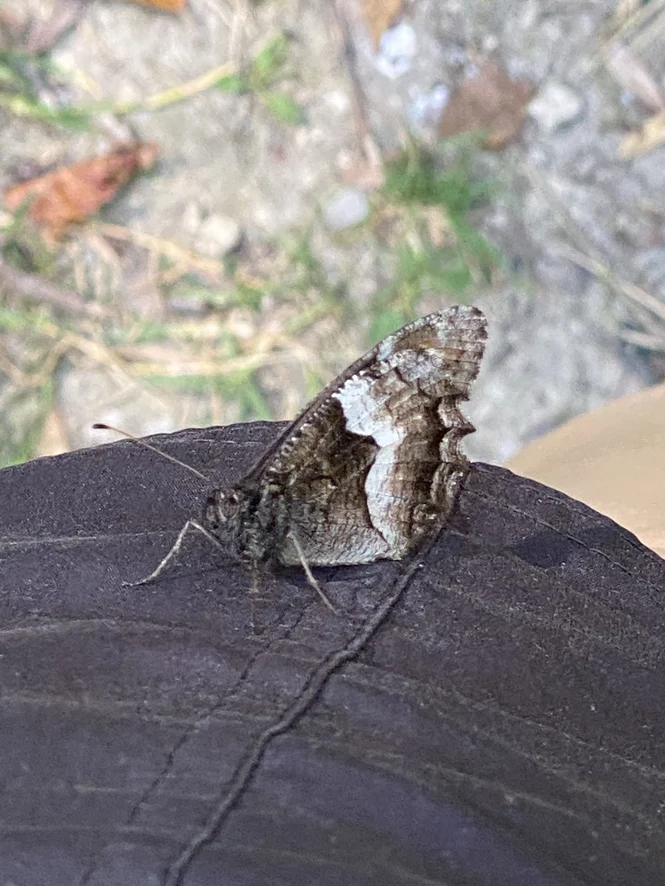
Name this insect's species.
Hipparchia alcyone
